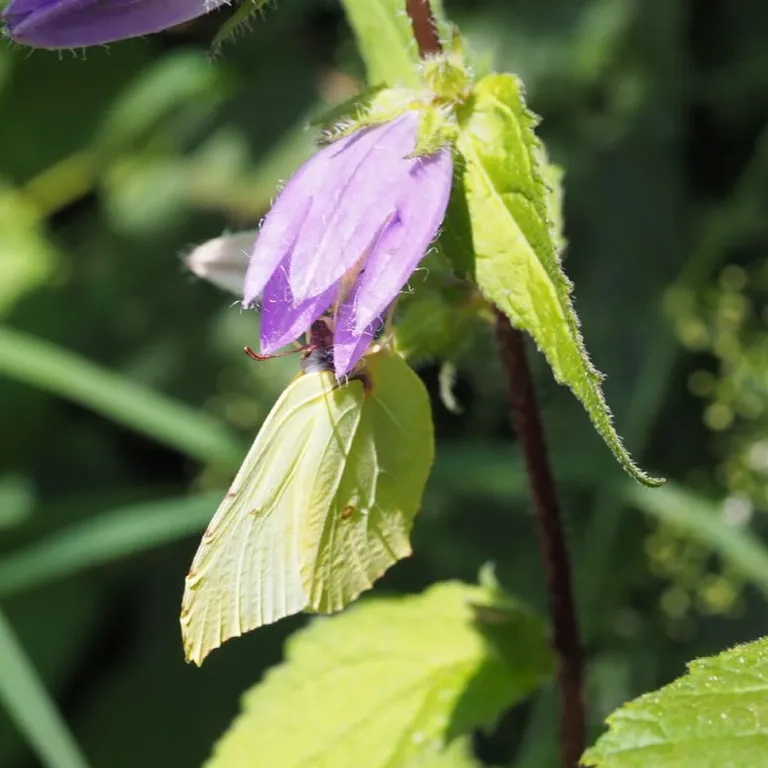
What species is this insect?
Gonepteryx rhamni
